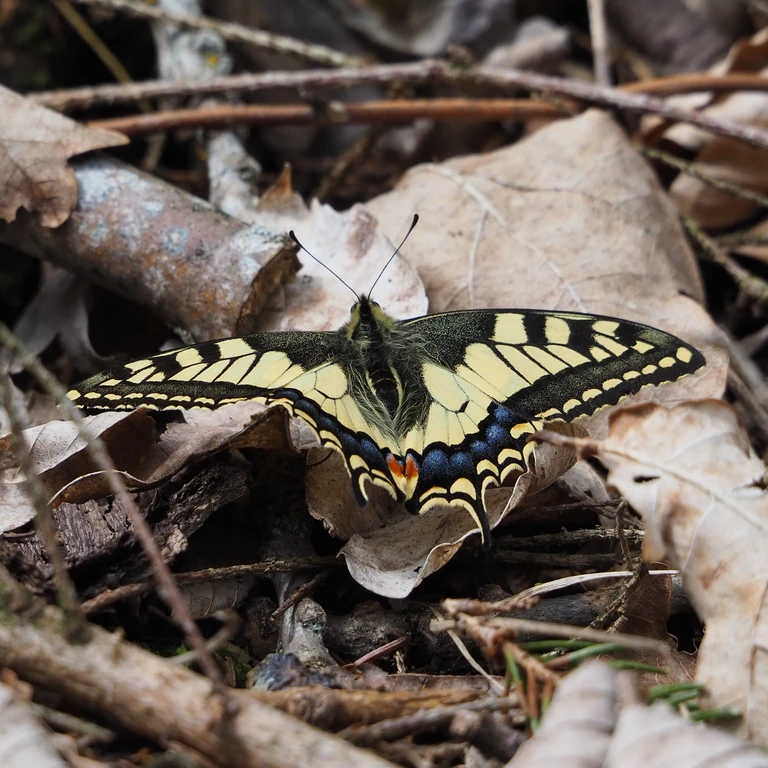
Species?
Papilio machaon
